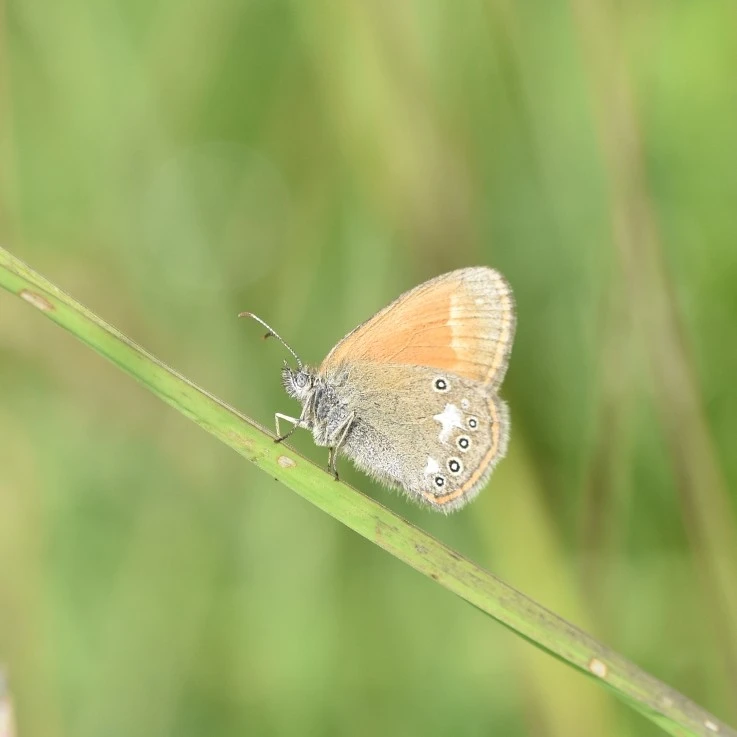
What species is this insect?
Coenonympha glycerion (also Coenonympha iphis)
